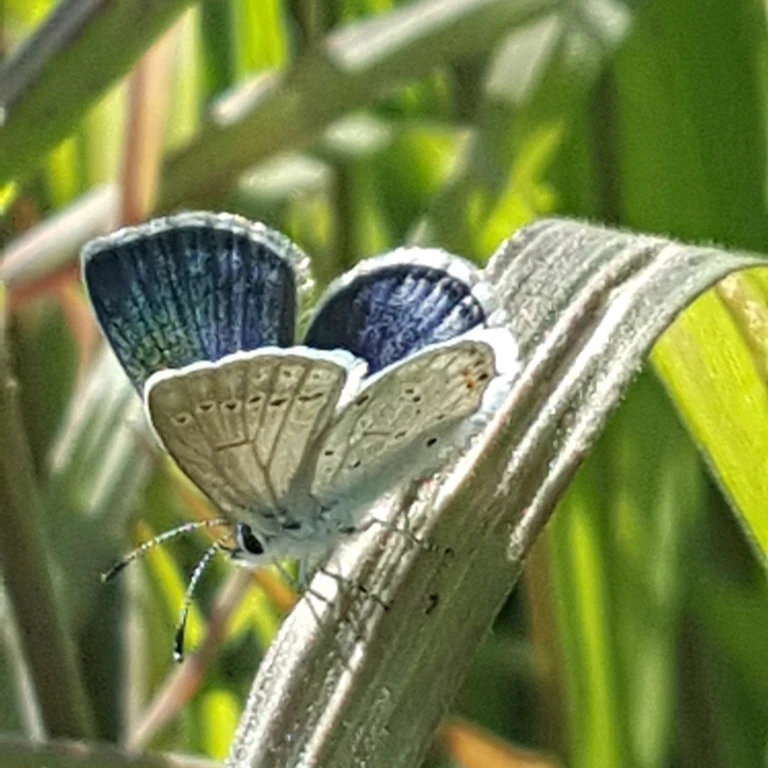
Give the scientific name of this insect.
Cupido argiades (also Elkalyce argiades)
